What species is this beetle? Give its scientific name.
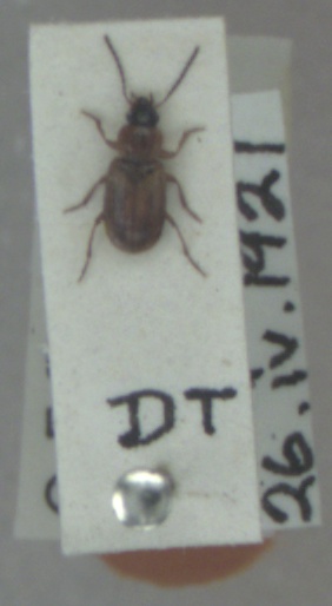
Acupalpus dorsalis
